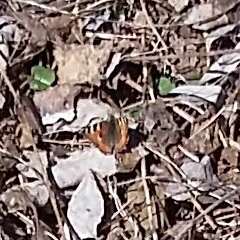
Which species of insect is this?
Aglais urticae
